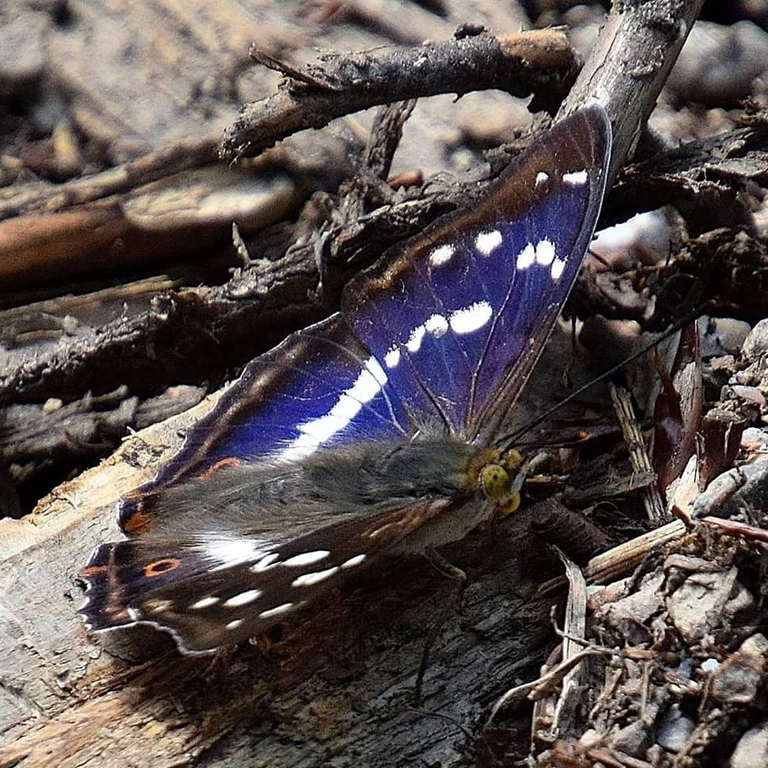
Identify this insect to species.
Apatura iris
